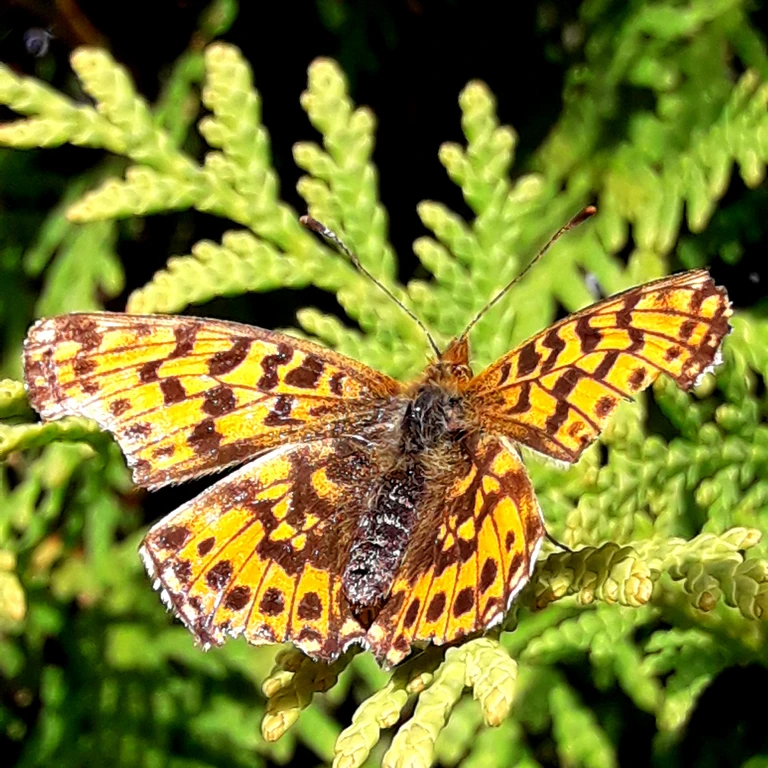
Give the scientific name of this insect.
Boloria dia
